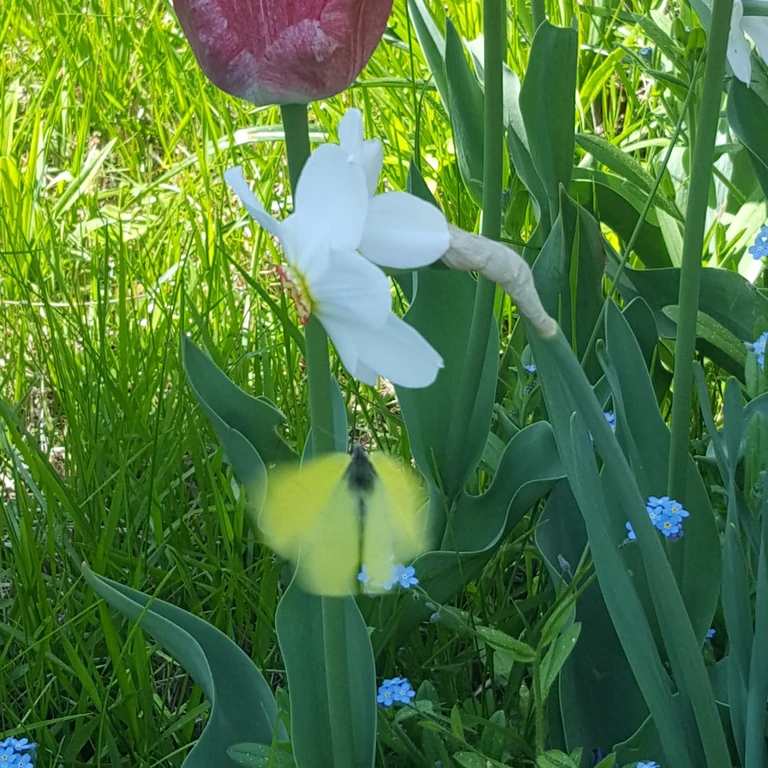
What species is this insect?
Gonepteryx rhamni
